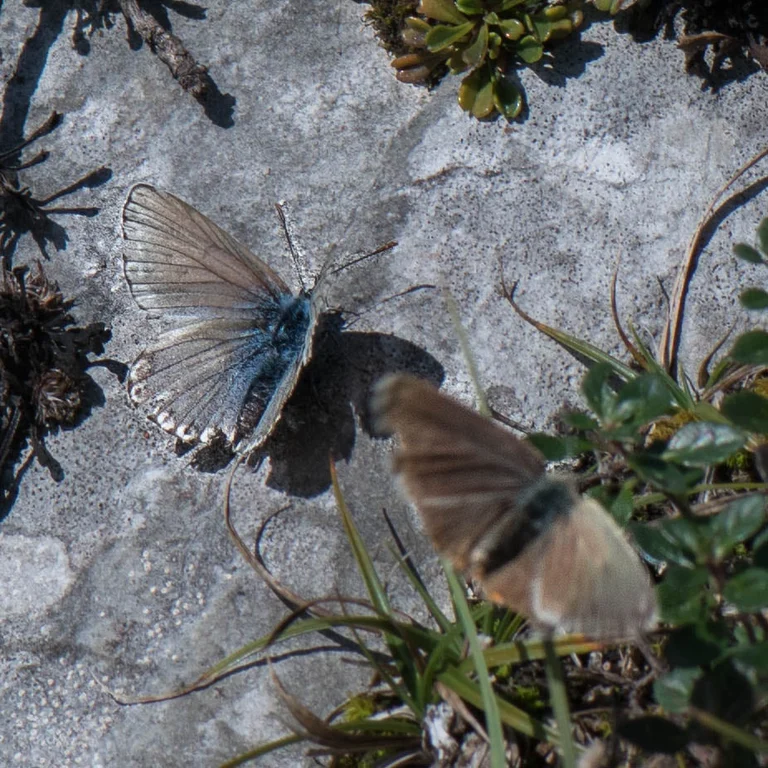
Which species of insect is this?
Lysandra coridon
